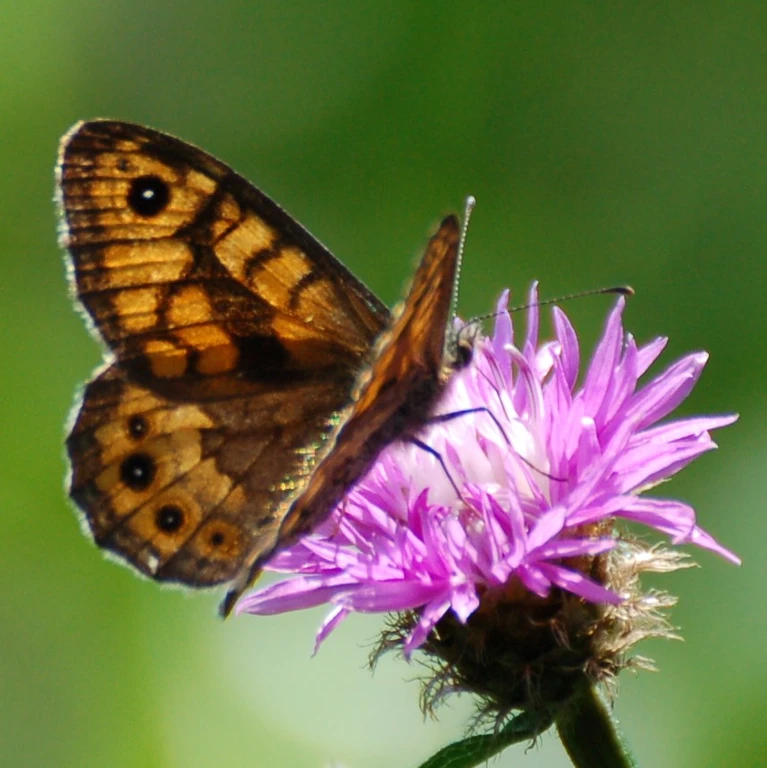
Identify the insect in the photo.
Lasiommata megera (also Pararge megera)
